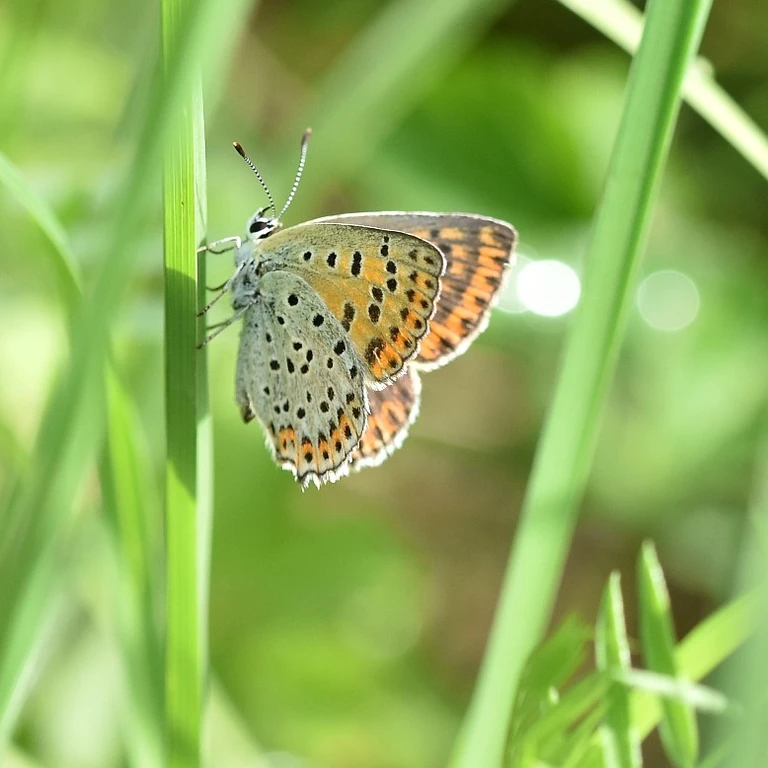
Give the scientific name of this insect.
Lycaena tityrus (also Loweia tityrus)
